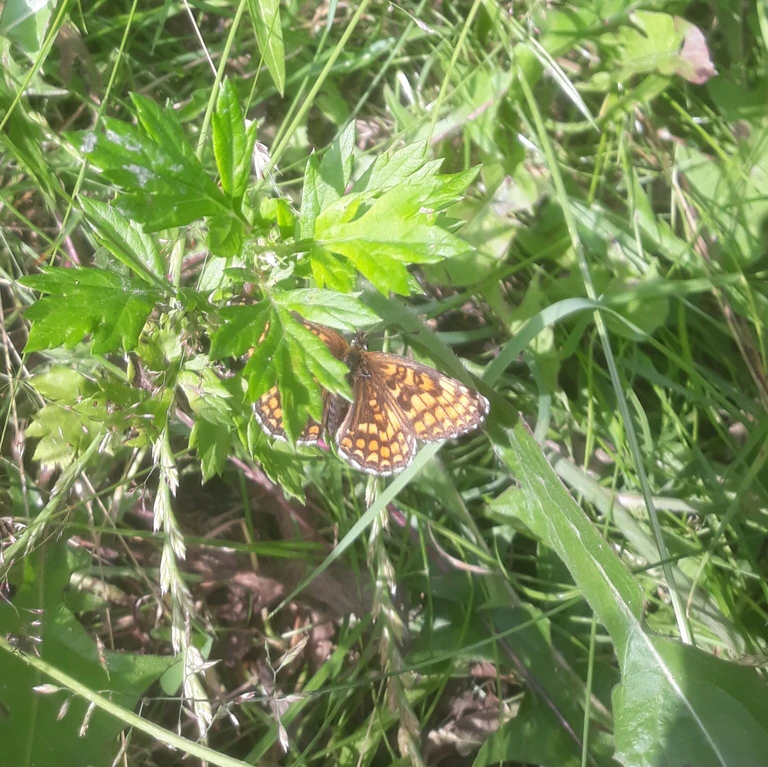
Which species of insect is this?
Melitaea phoebe
